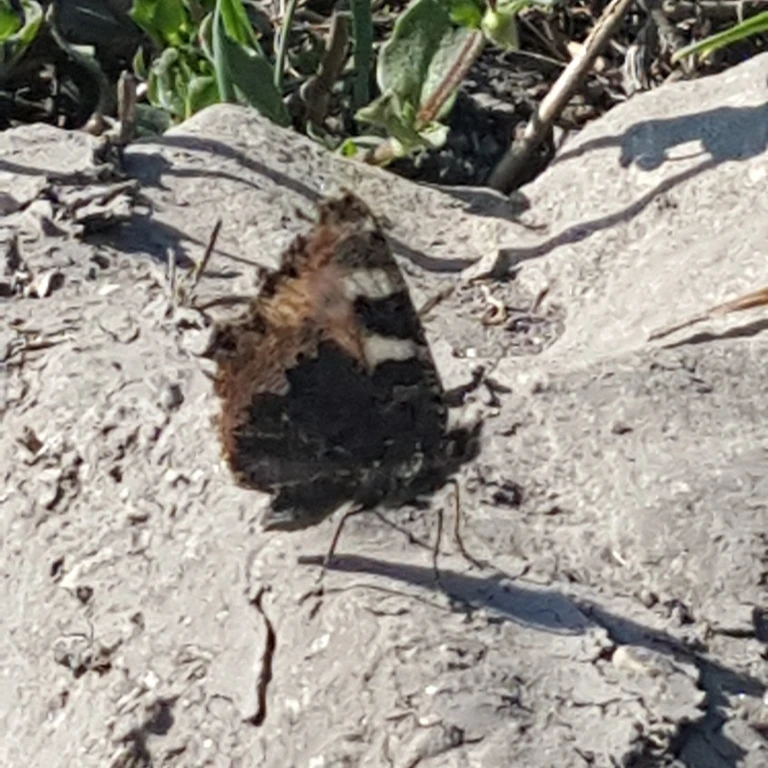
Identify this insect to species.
Aglais urticae
